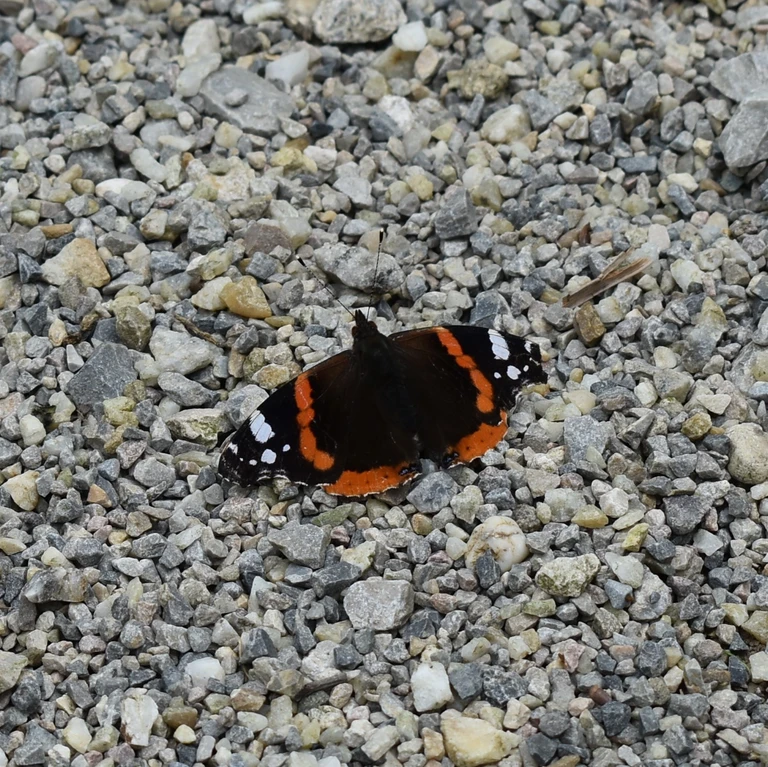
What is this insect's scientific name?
Vanessa atalanta
